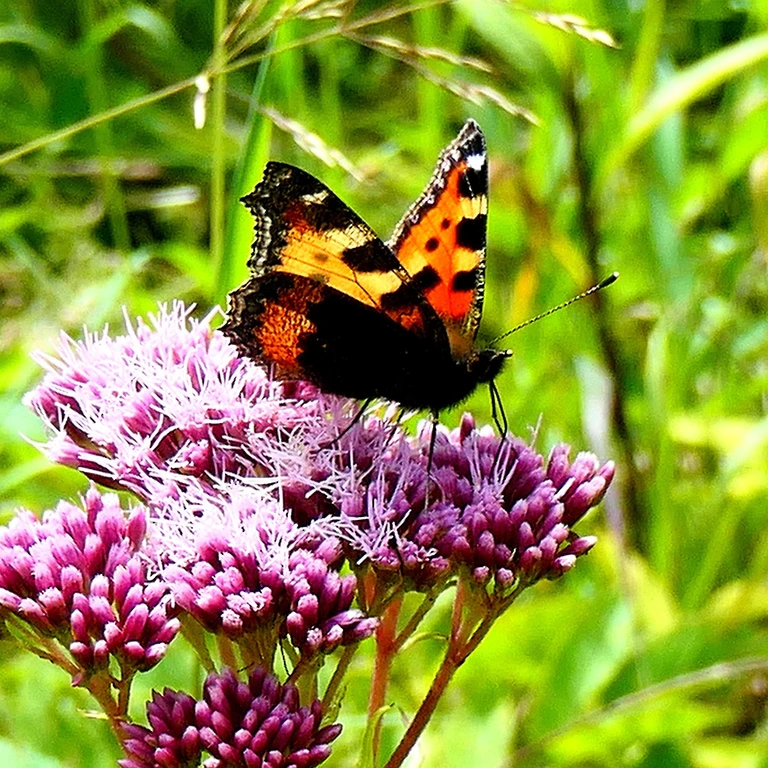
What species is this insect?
Aglais urticae
